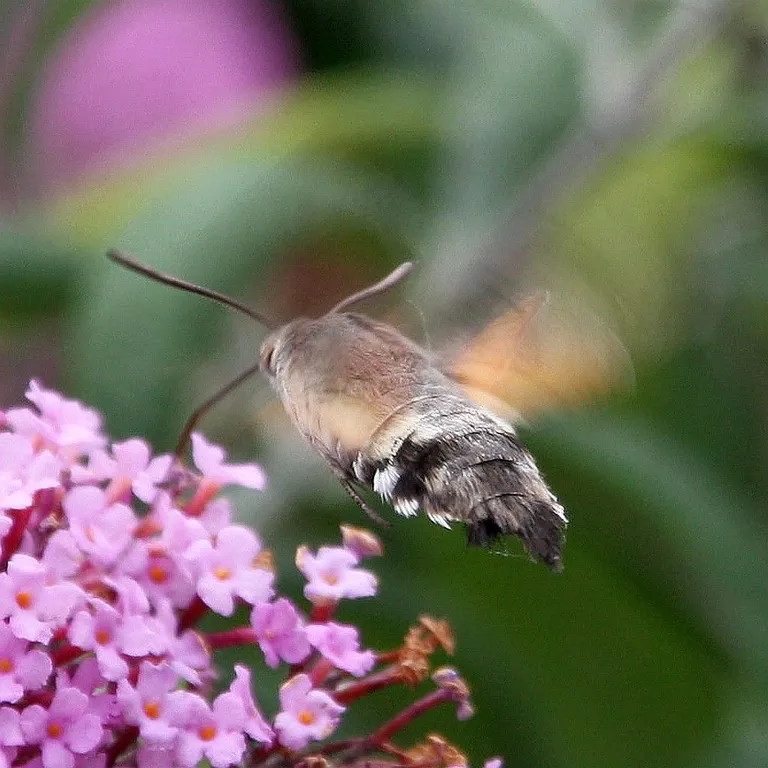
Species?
Macroglossum stellatarum
